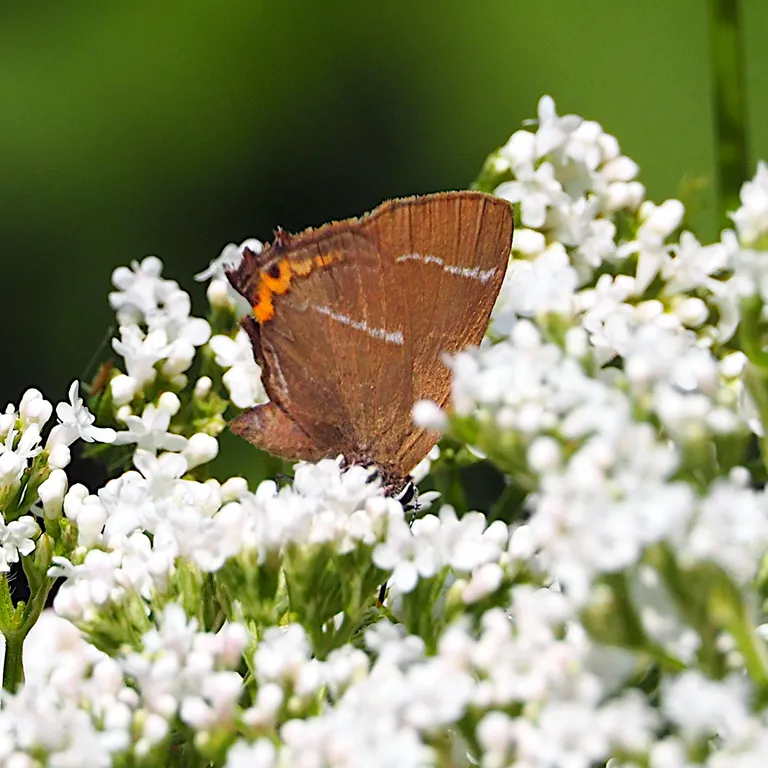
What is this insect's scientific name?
Satyrium w-album
